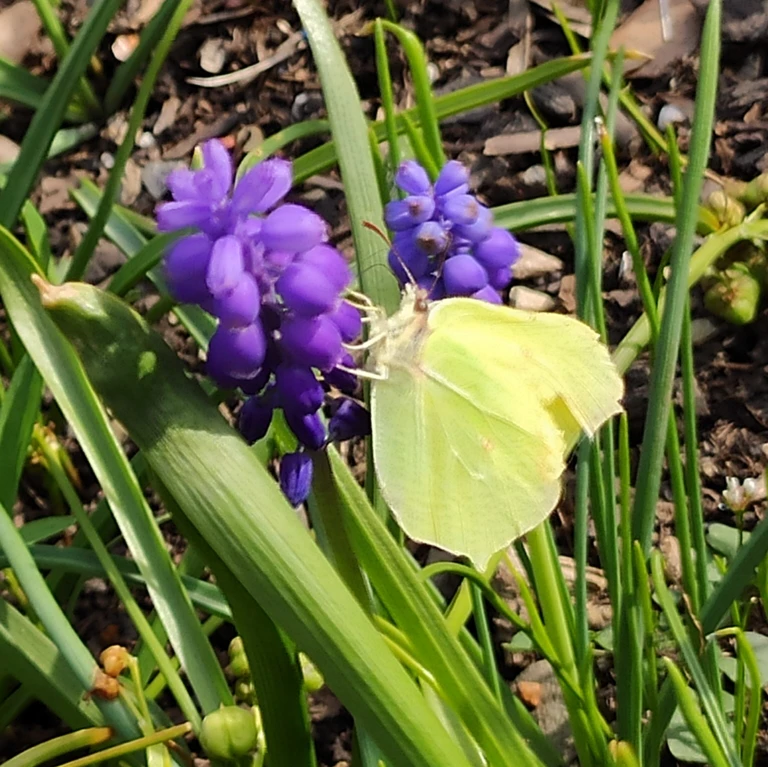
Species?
Gonepteryx rhamni
